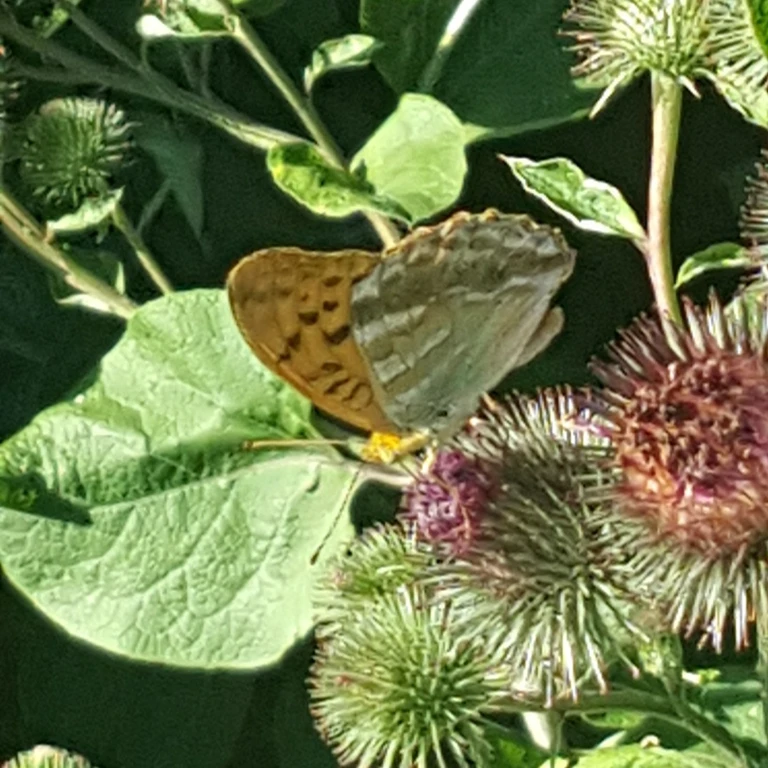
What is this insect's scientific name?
Argynnis paphia
